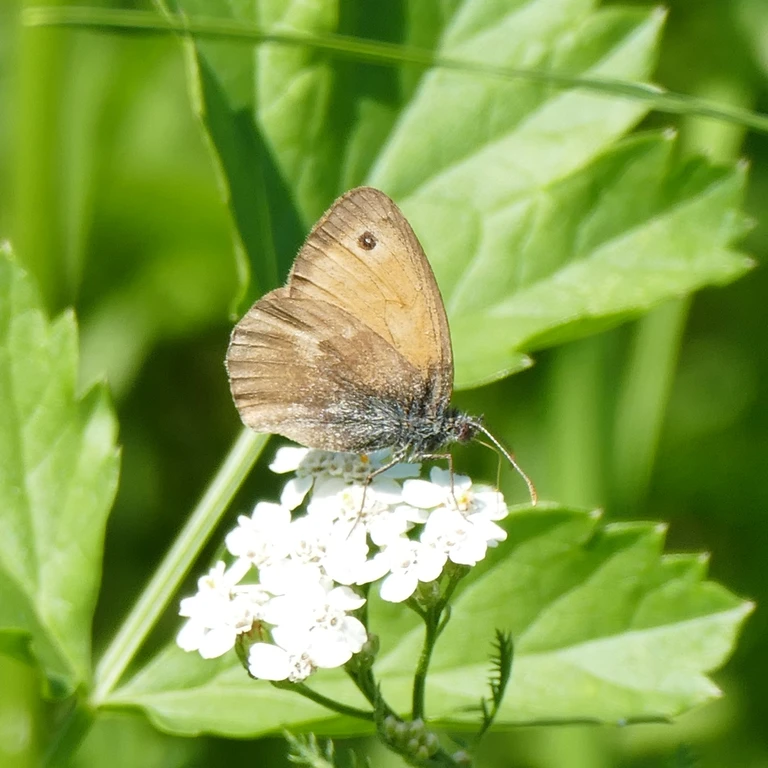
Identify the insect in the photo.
Coenonympha pamphilus
